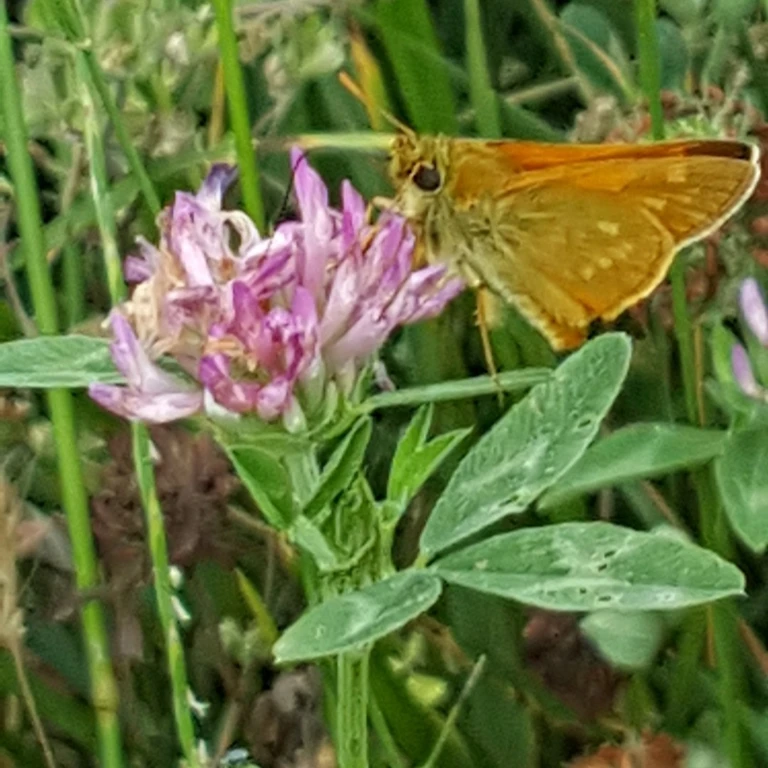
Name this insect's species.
Ochlodes sylvanus (also Ochlodes venata)
